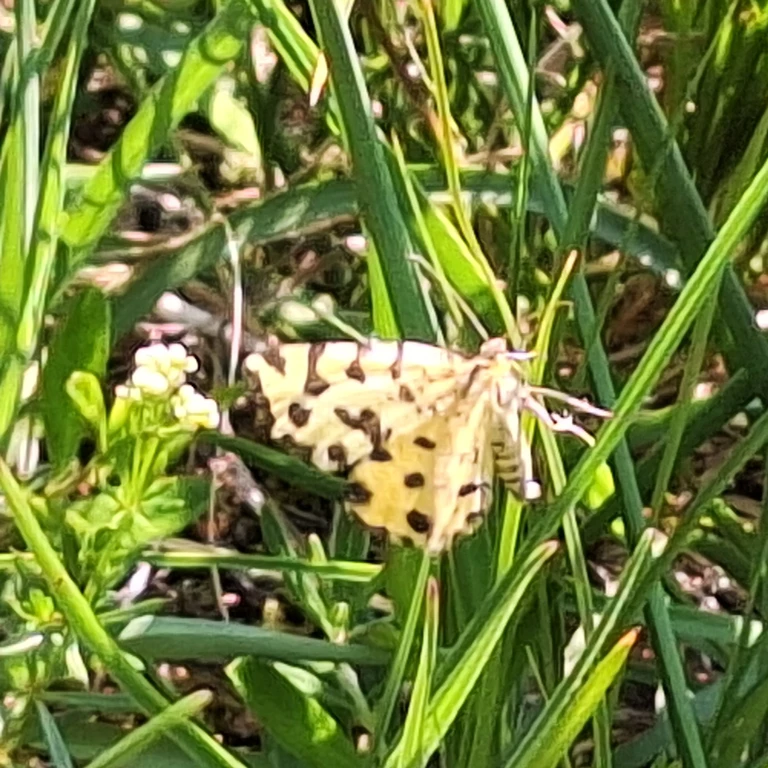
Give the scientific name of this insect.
Pseudopanthera macularia
